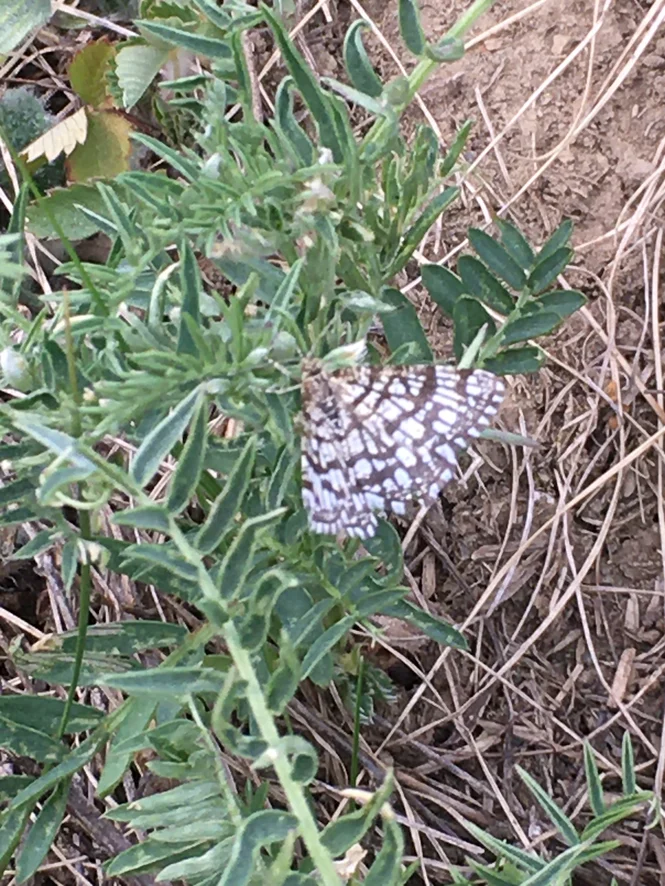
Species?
Chiasmia clathrata
